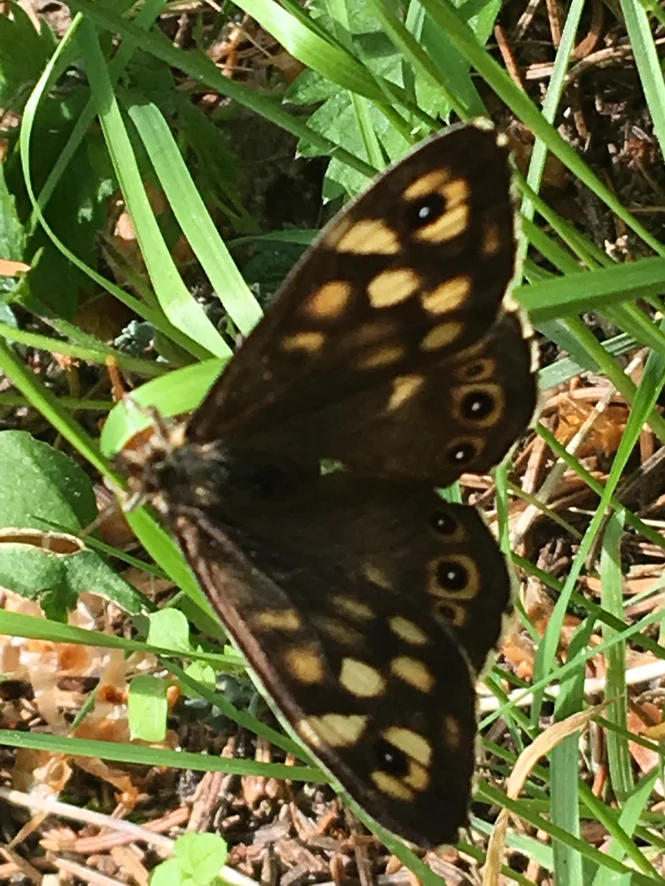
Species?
Pararge aegeria
